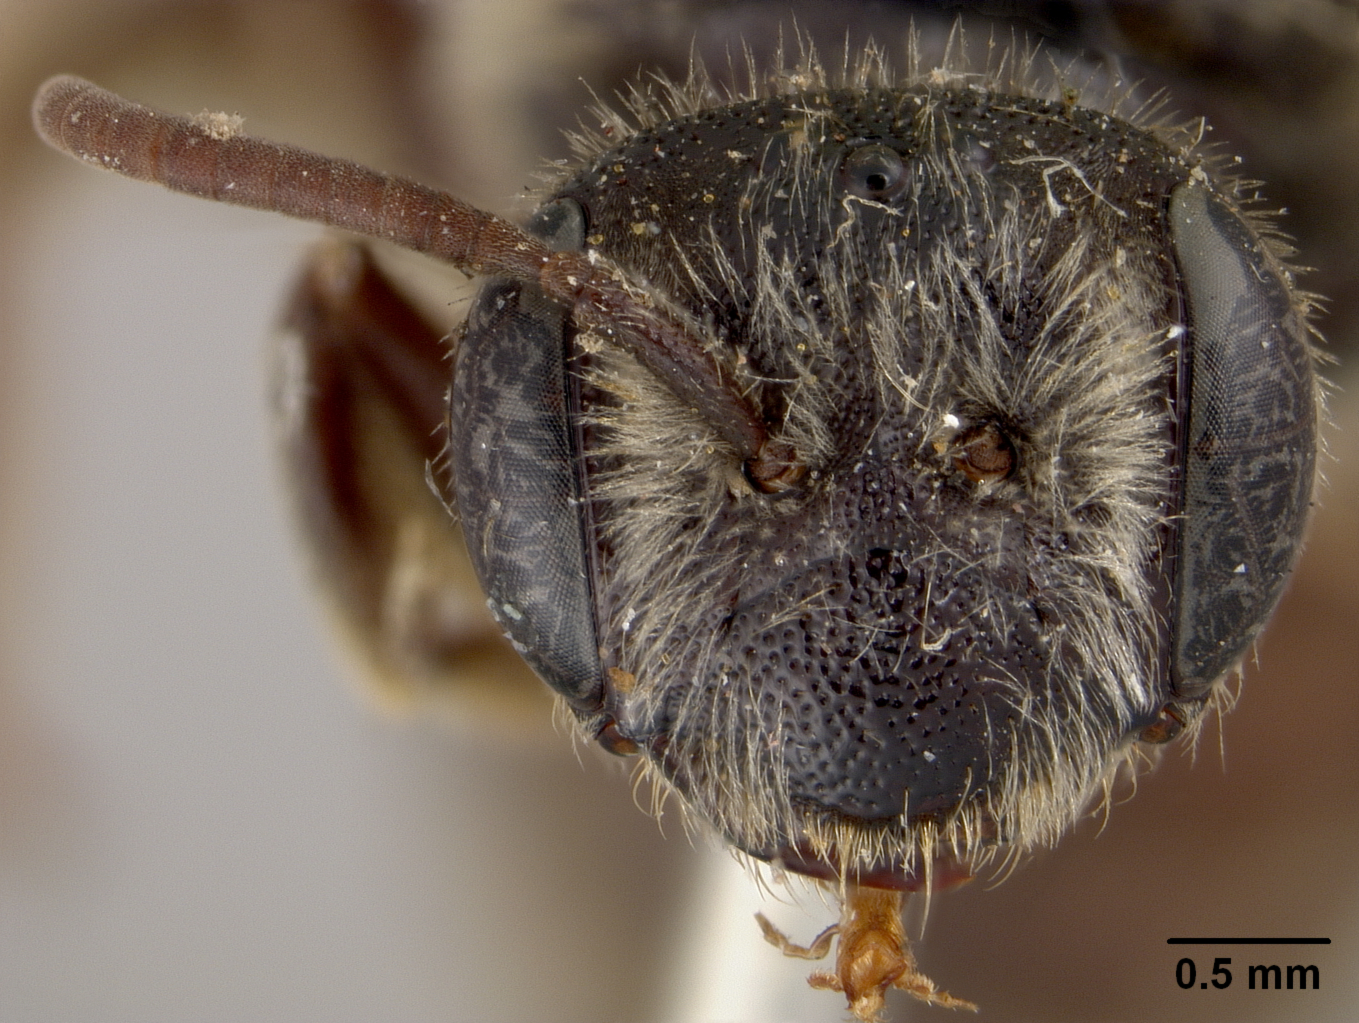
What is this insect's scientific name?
Andrena votula
